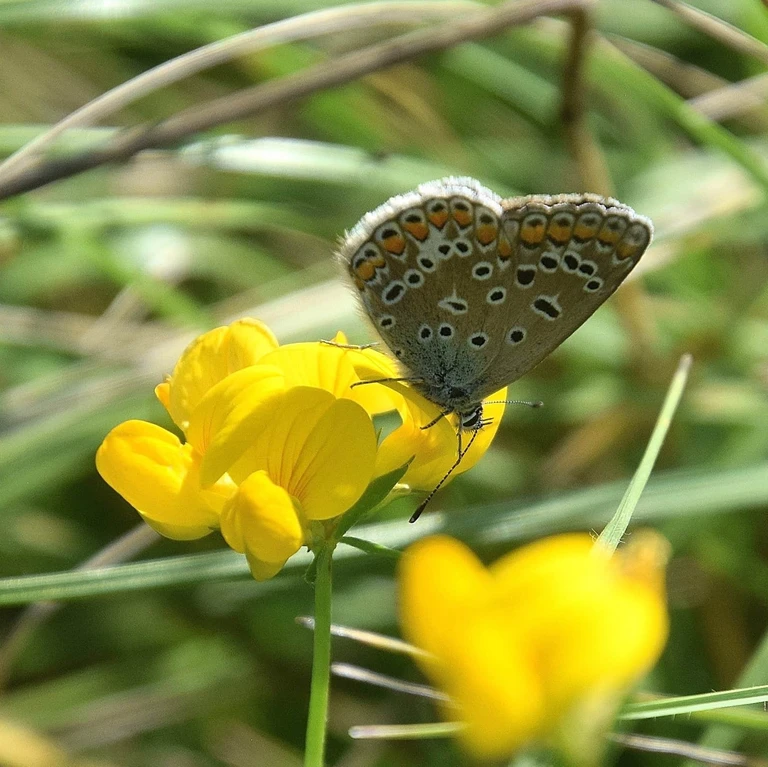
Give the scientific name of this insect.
Polyommatus icarus
